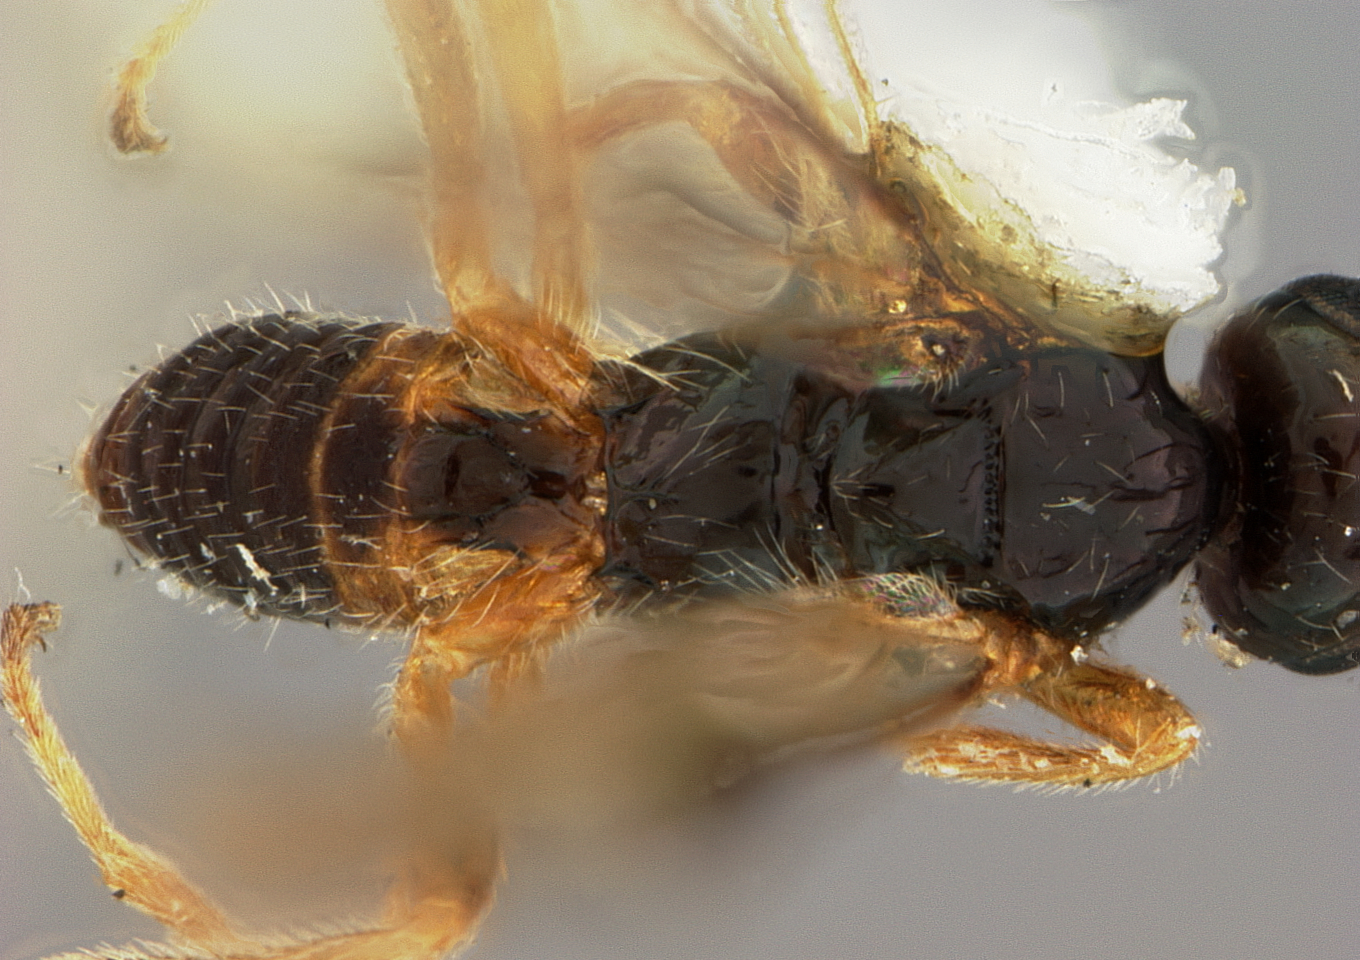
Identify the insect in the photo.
Opius canadensis
